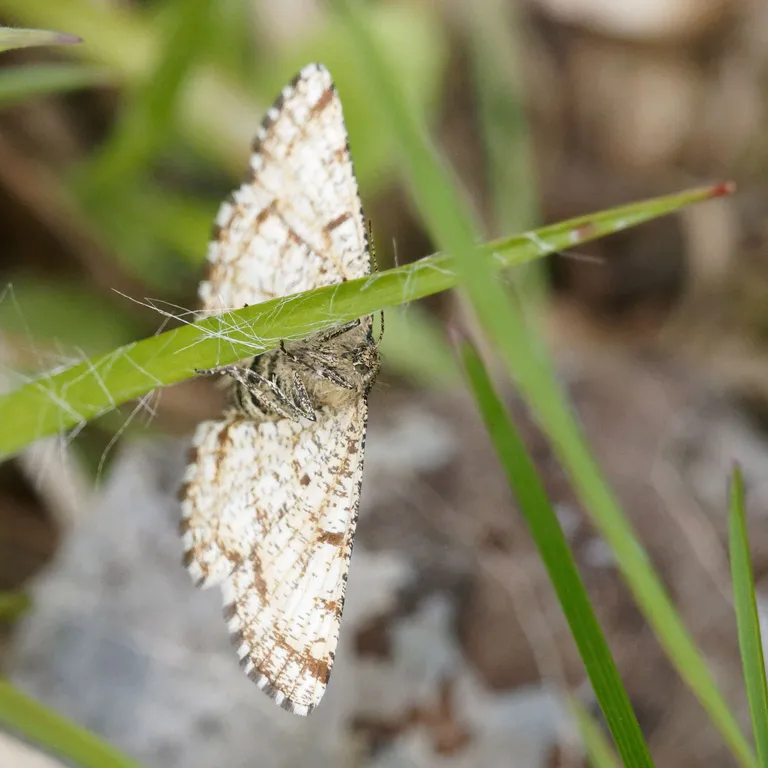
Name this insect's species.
Ematurga atomaria
